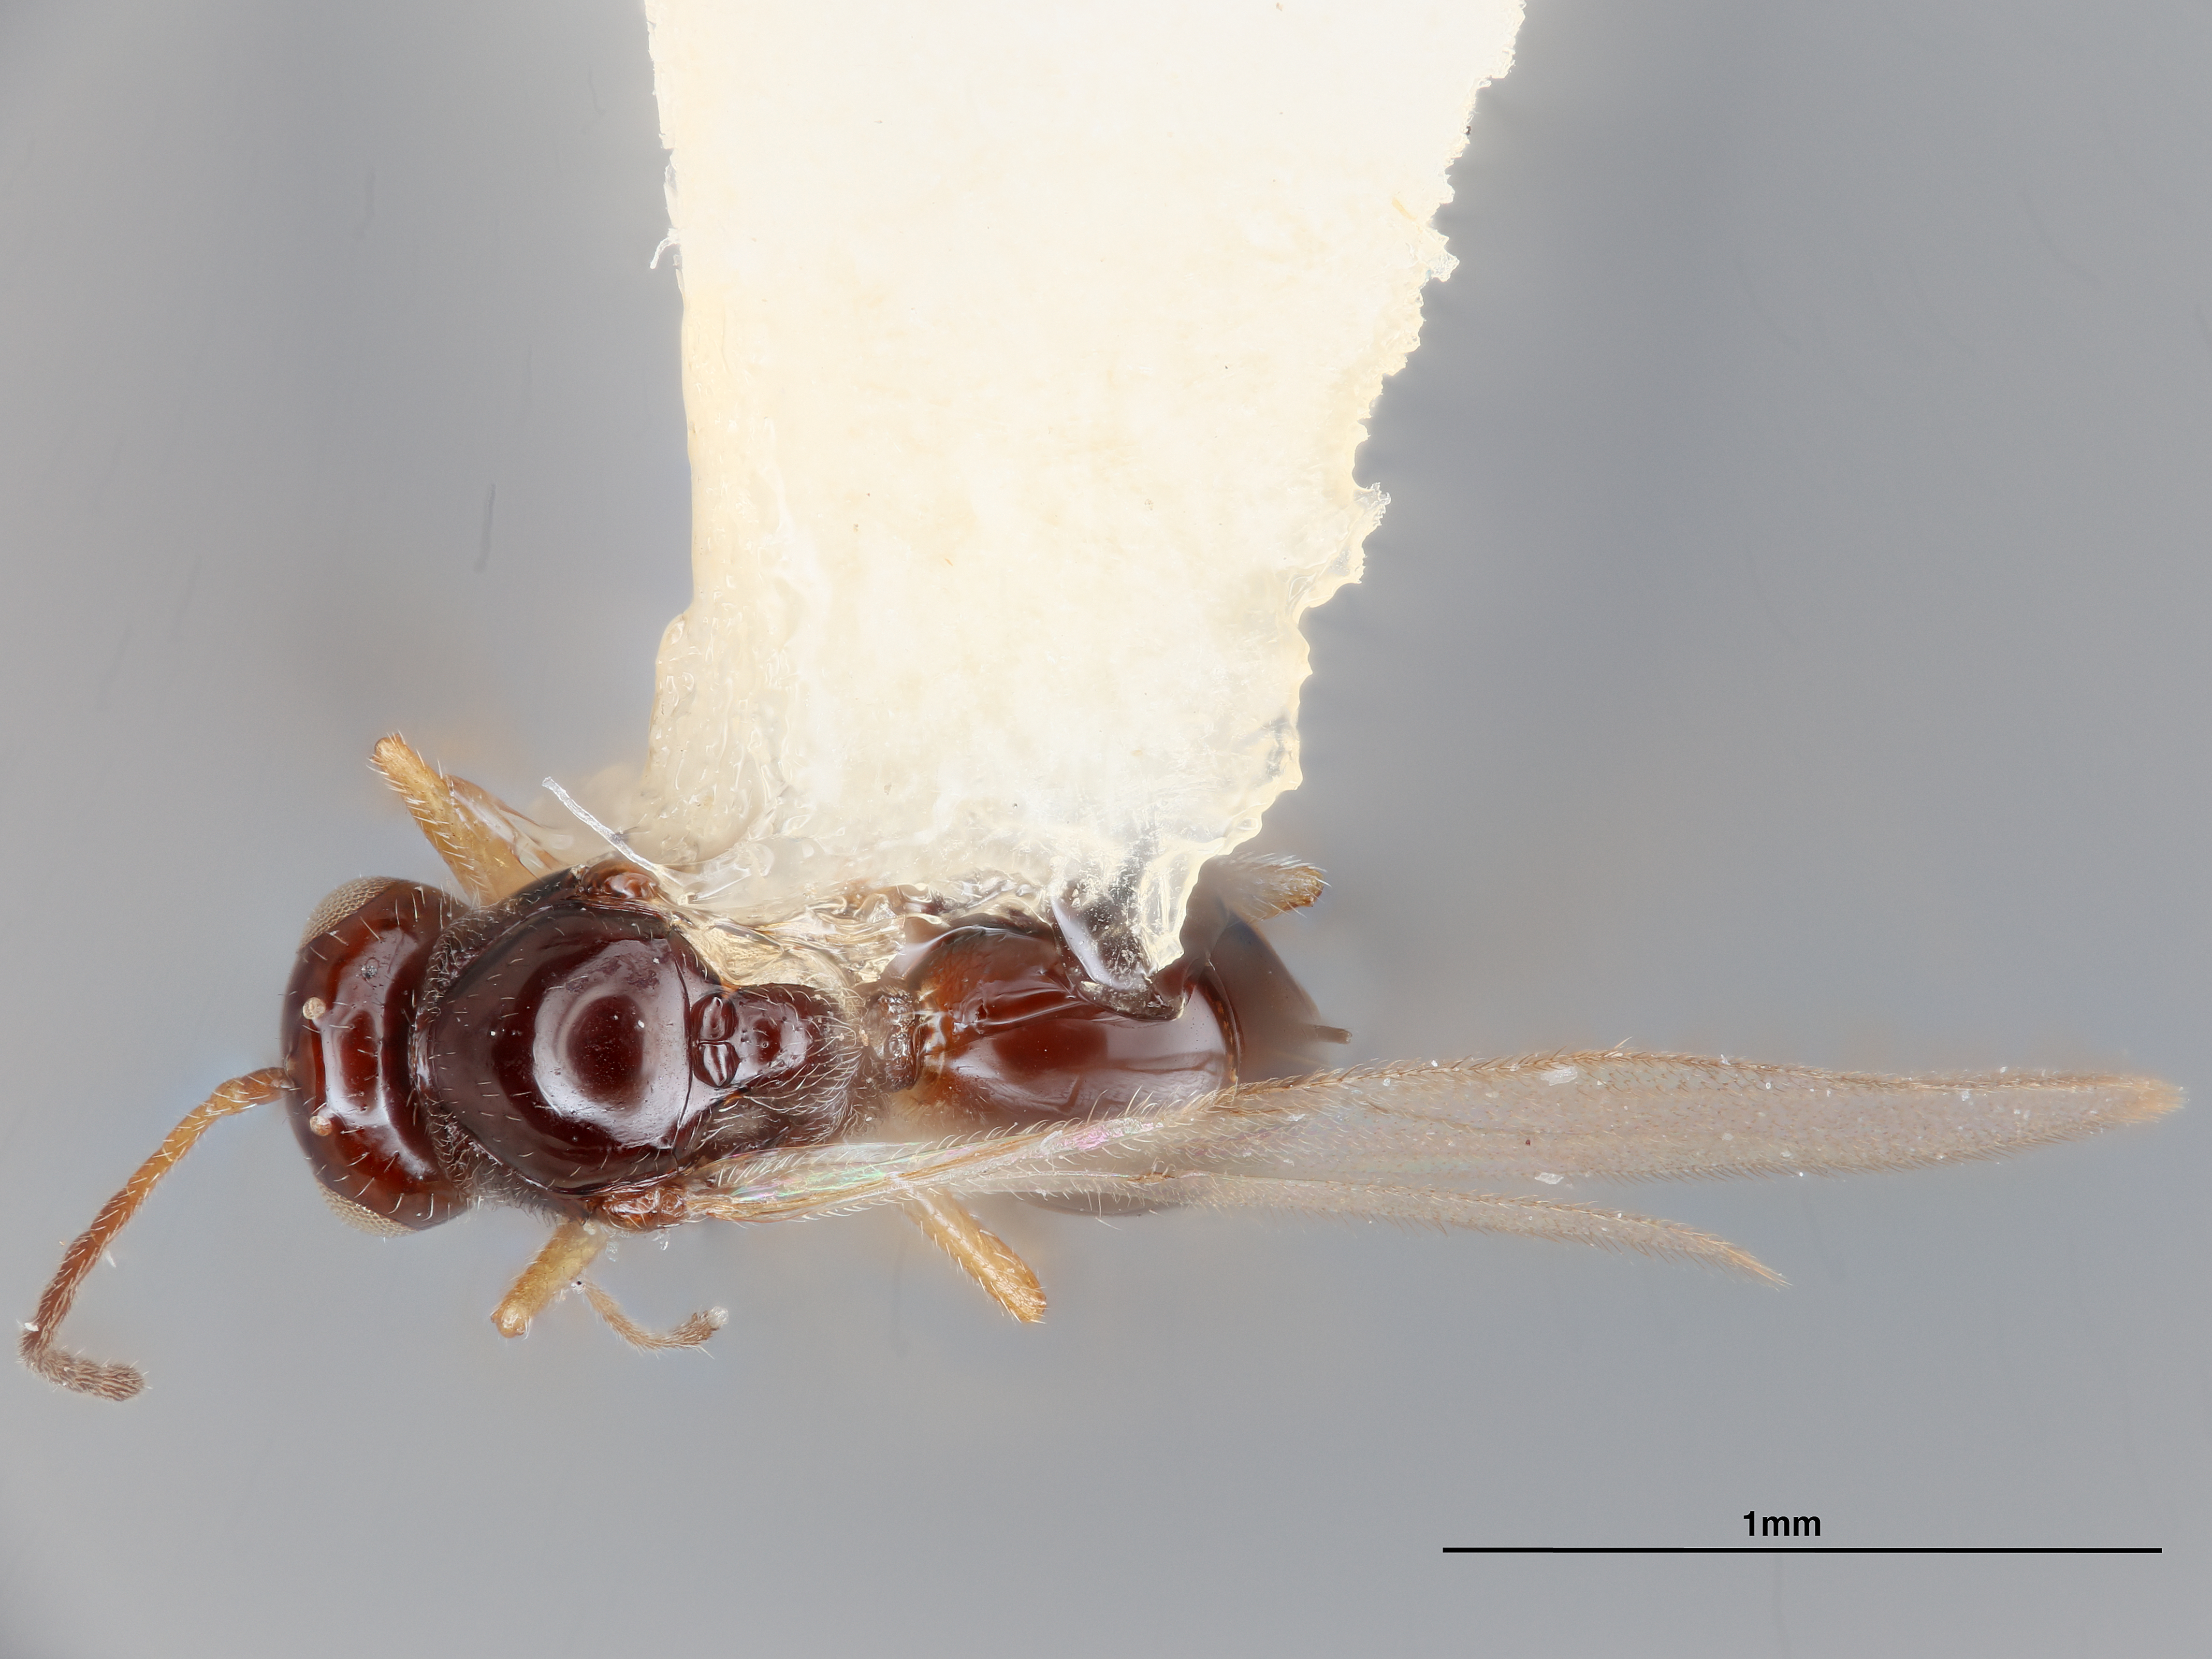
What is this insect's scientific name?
Phaenoglyphis falcata
